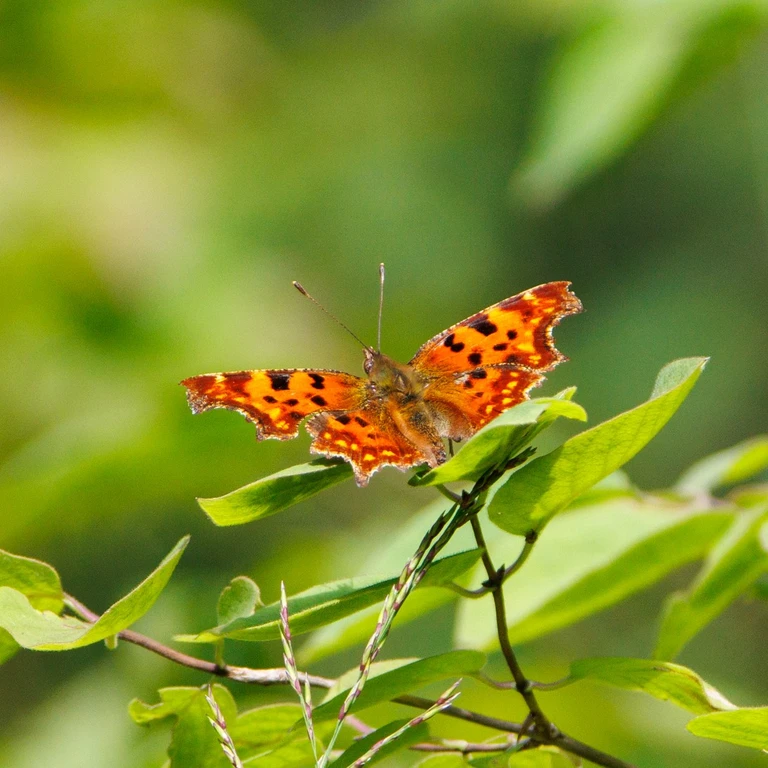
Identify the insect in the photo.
Polygonia c-album
